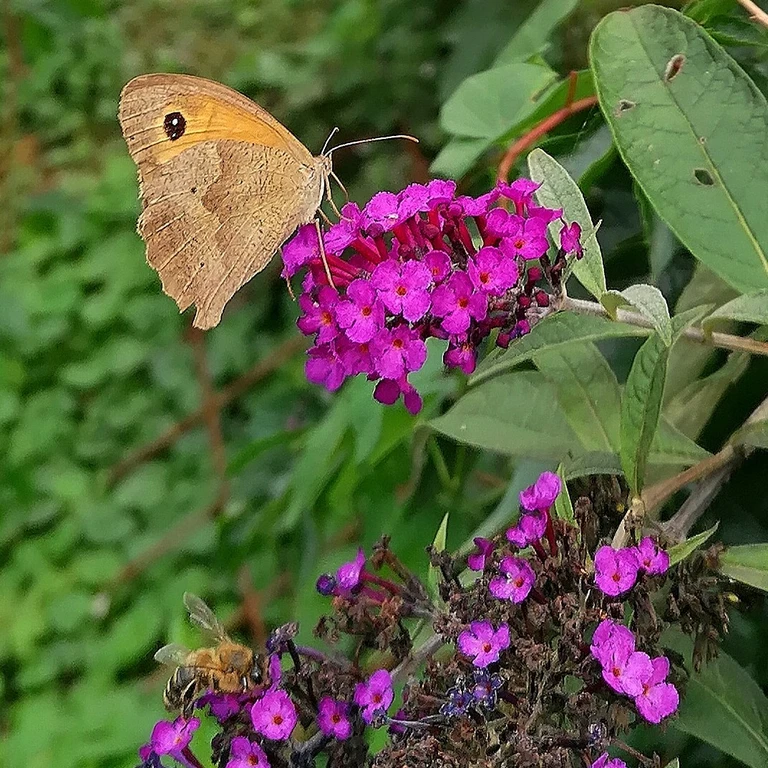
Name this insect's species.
Maniola jurtina
